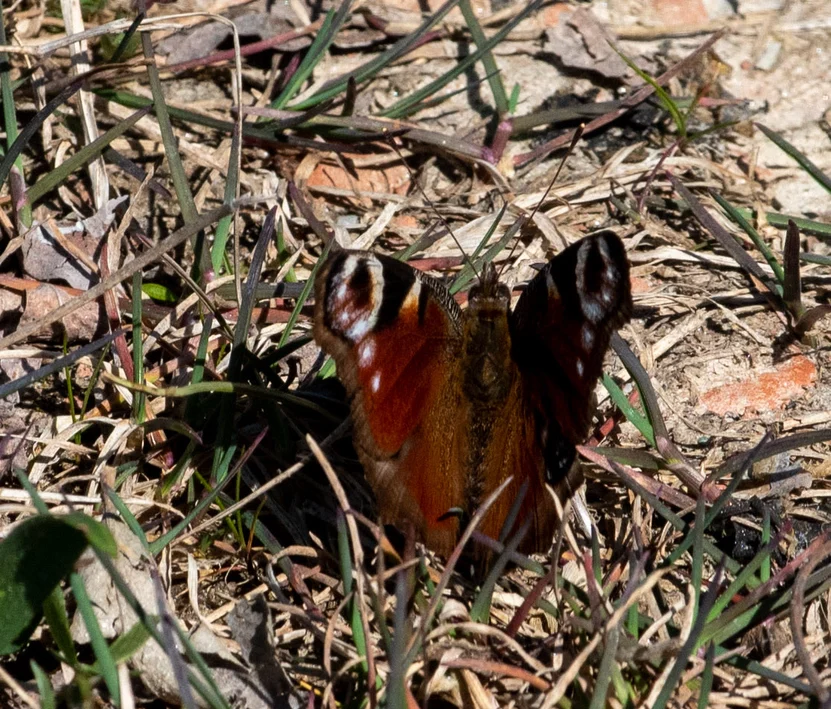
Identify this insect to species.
Aglais io
